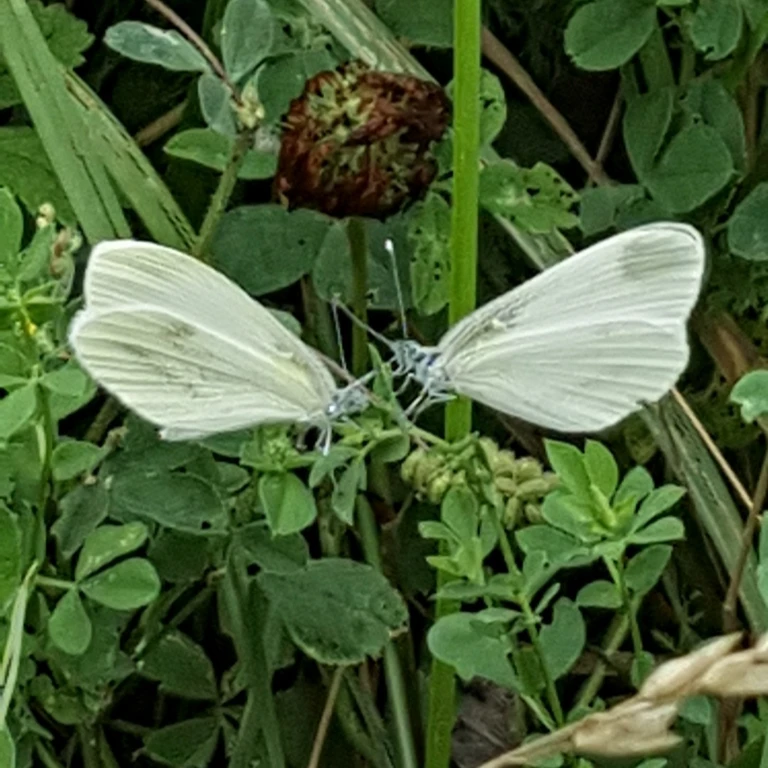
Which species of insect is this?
Leptidea sinapis/juvernica
